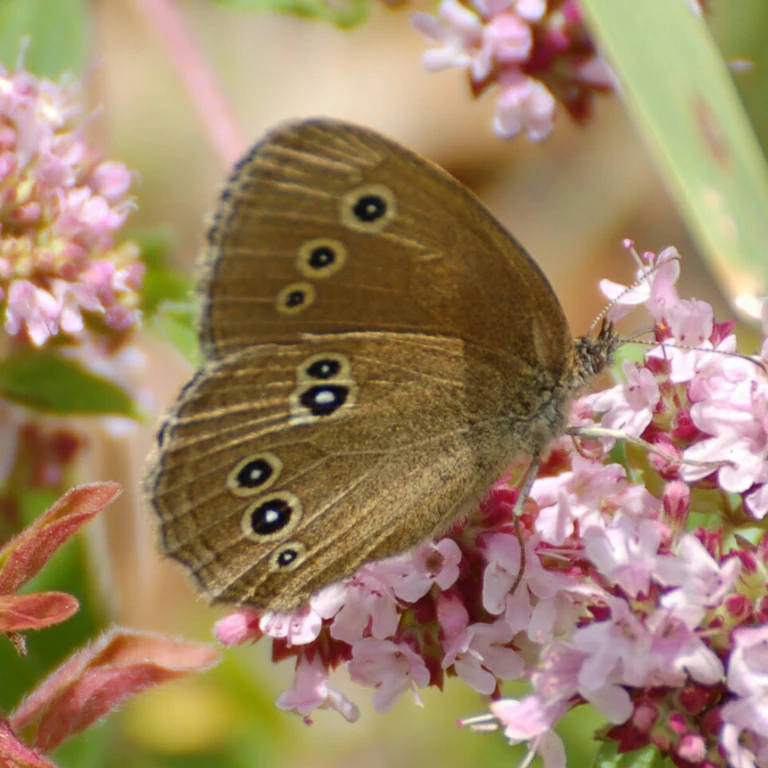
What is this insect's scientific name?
Aphantopus hyperantus
